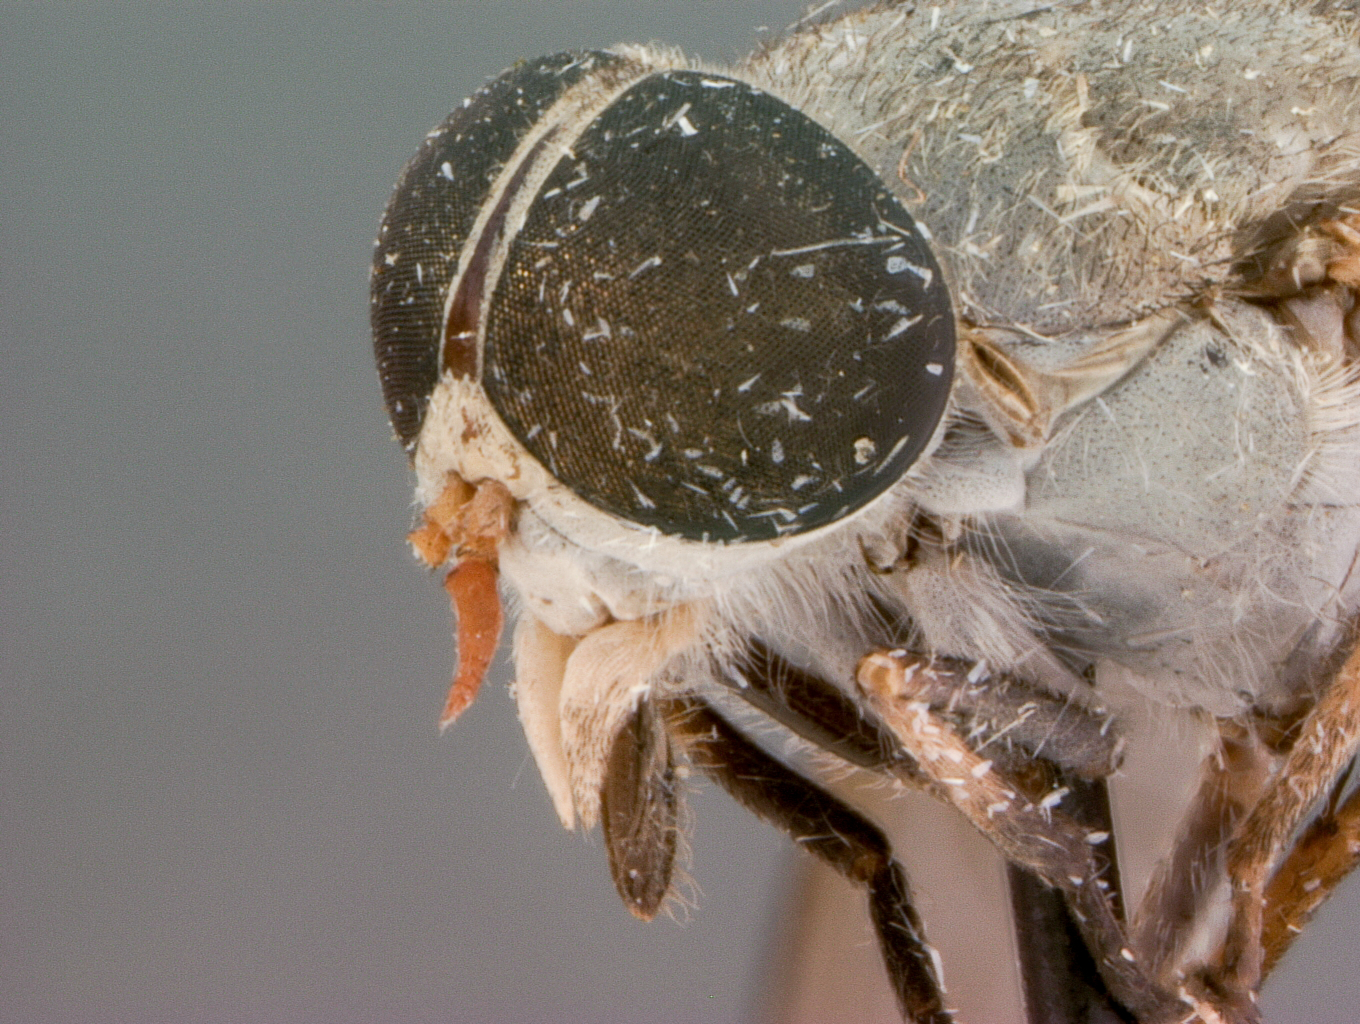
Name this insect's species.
Tabanus konis
